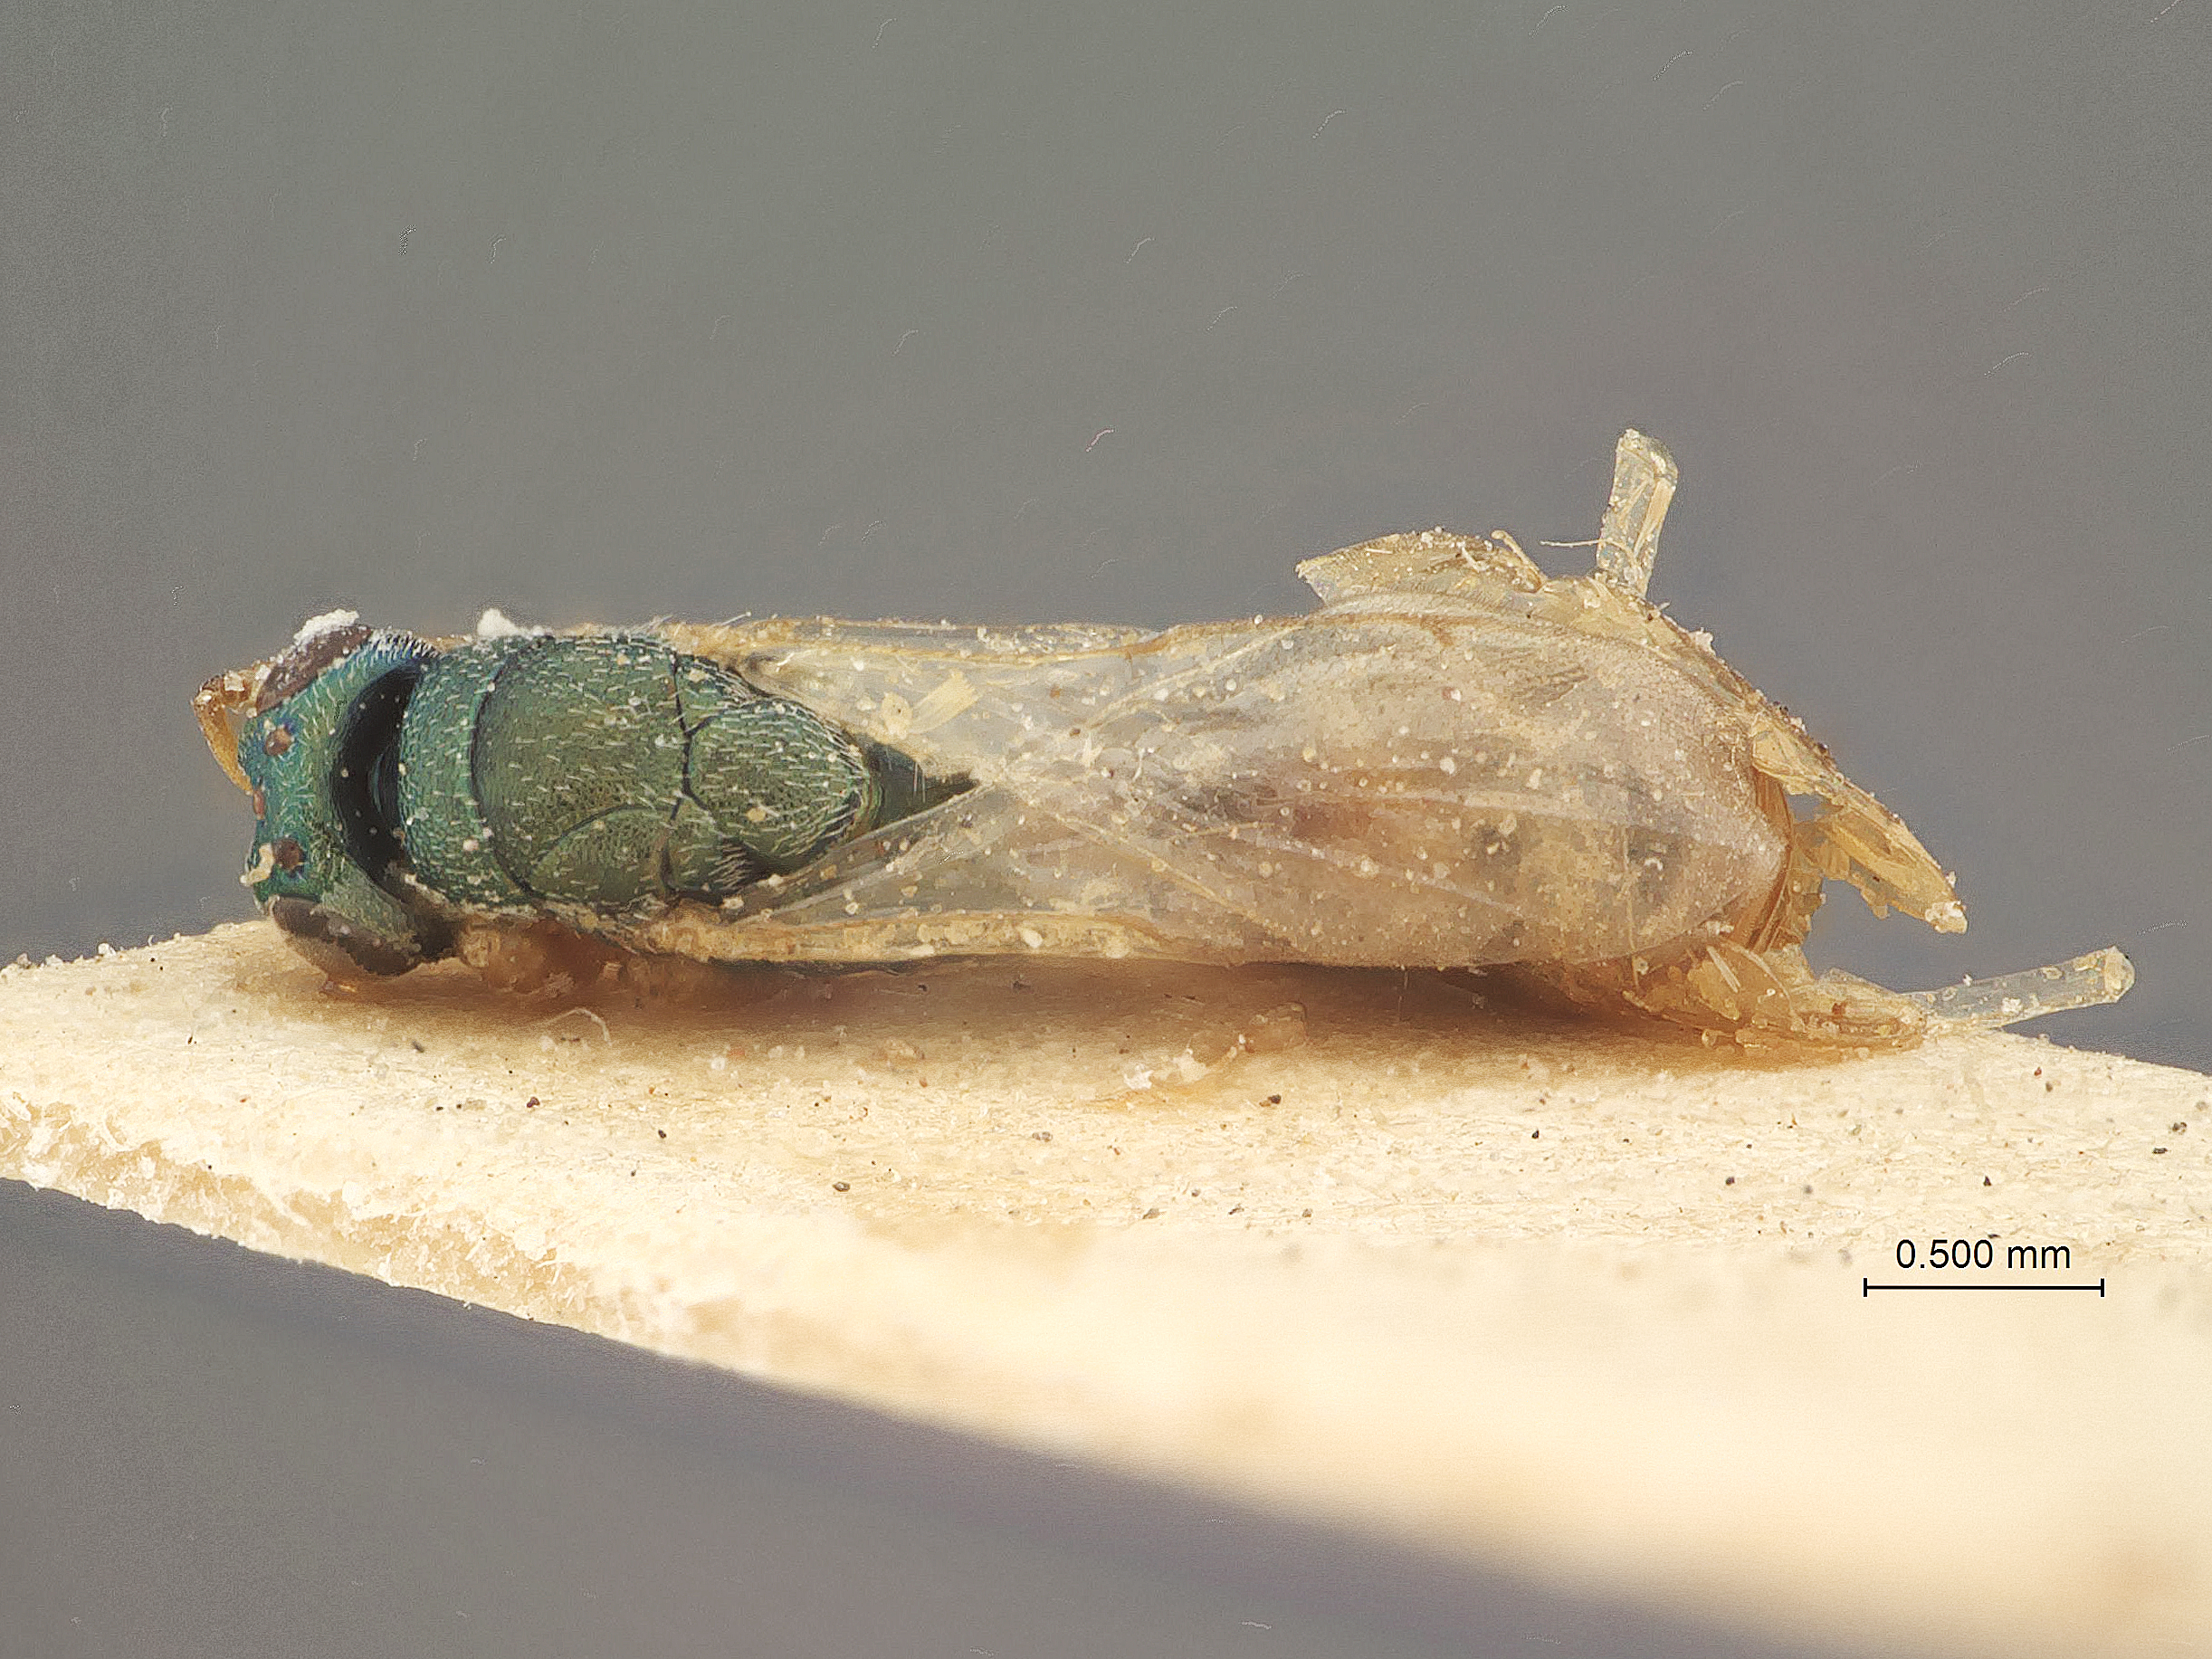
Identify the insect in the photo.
Podagrion chichawatnensis
